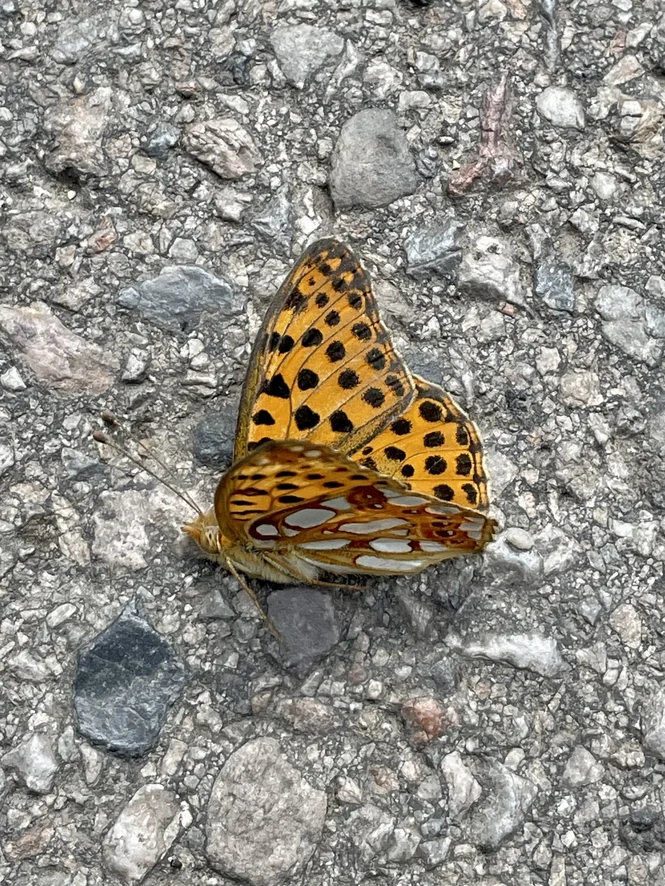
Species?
Issoria lathonia
